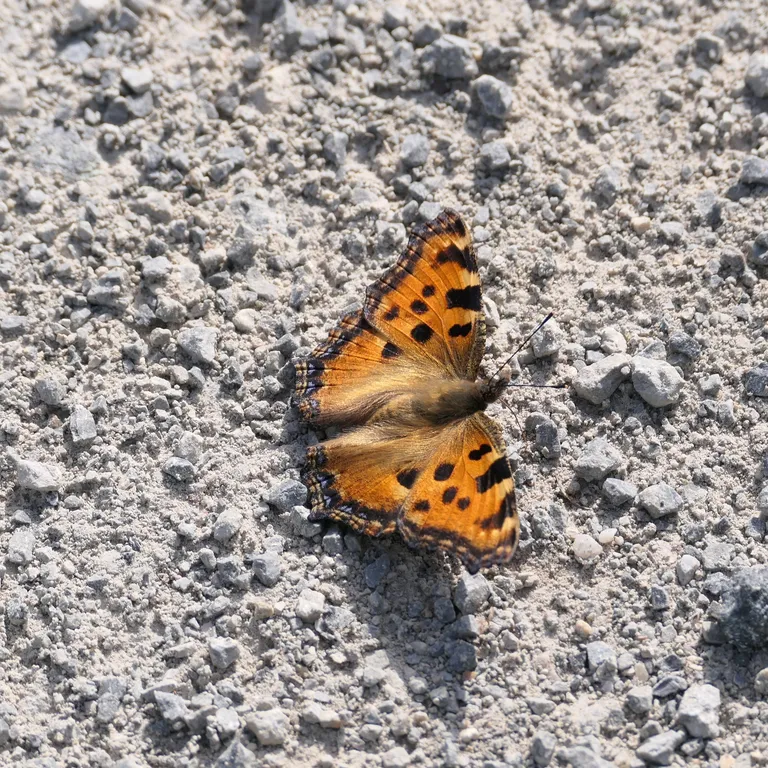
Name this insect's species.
Nymphalis polychloros
